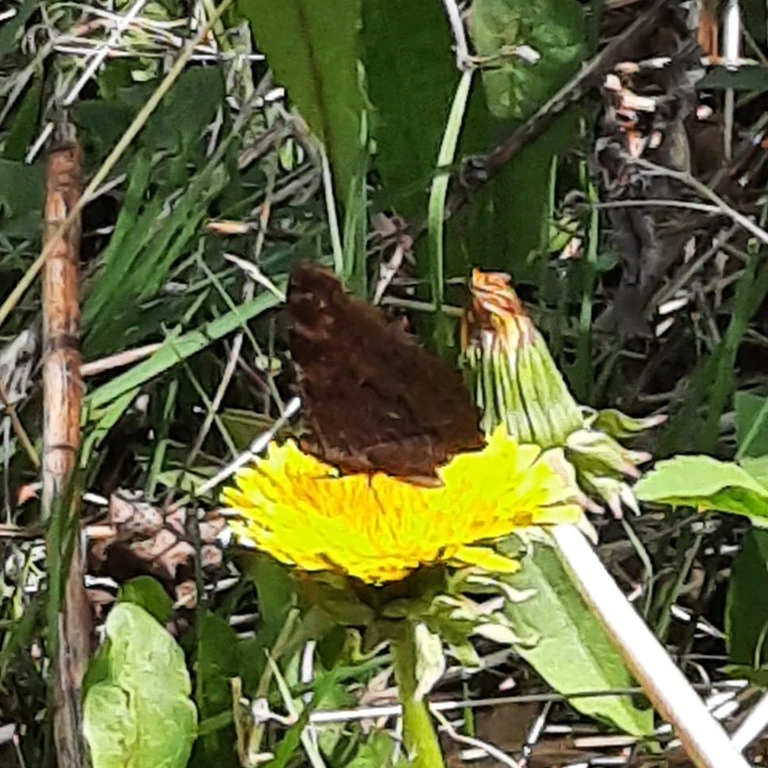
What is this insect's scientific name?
Aglais io
